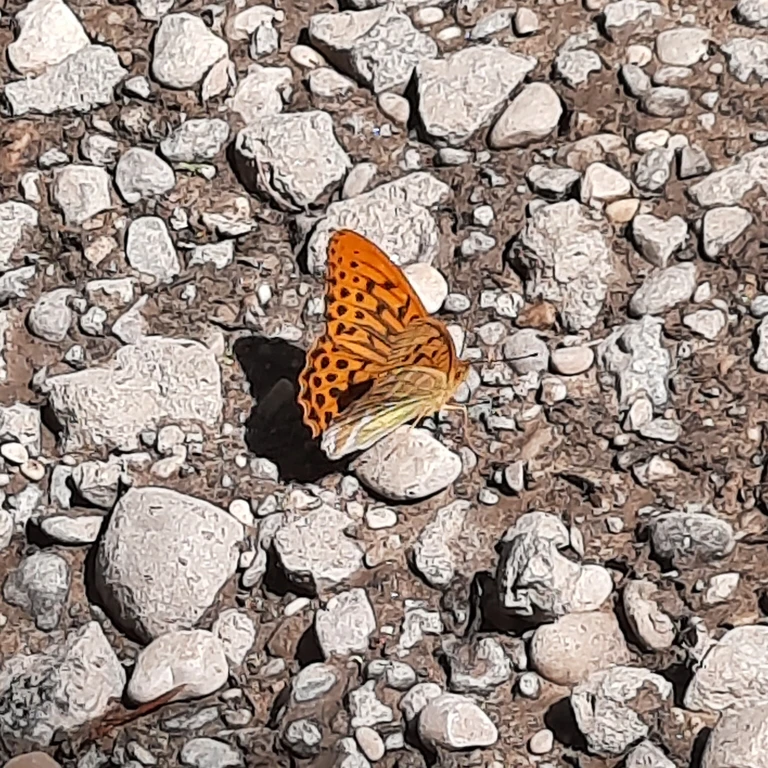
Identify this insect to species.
Argynnis paphia
